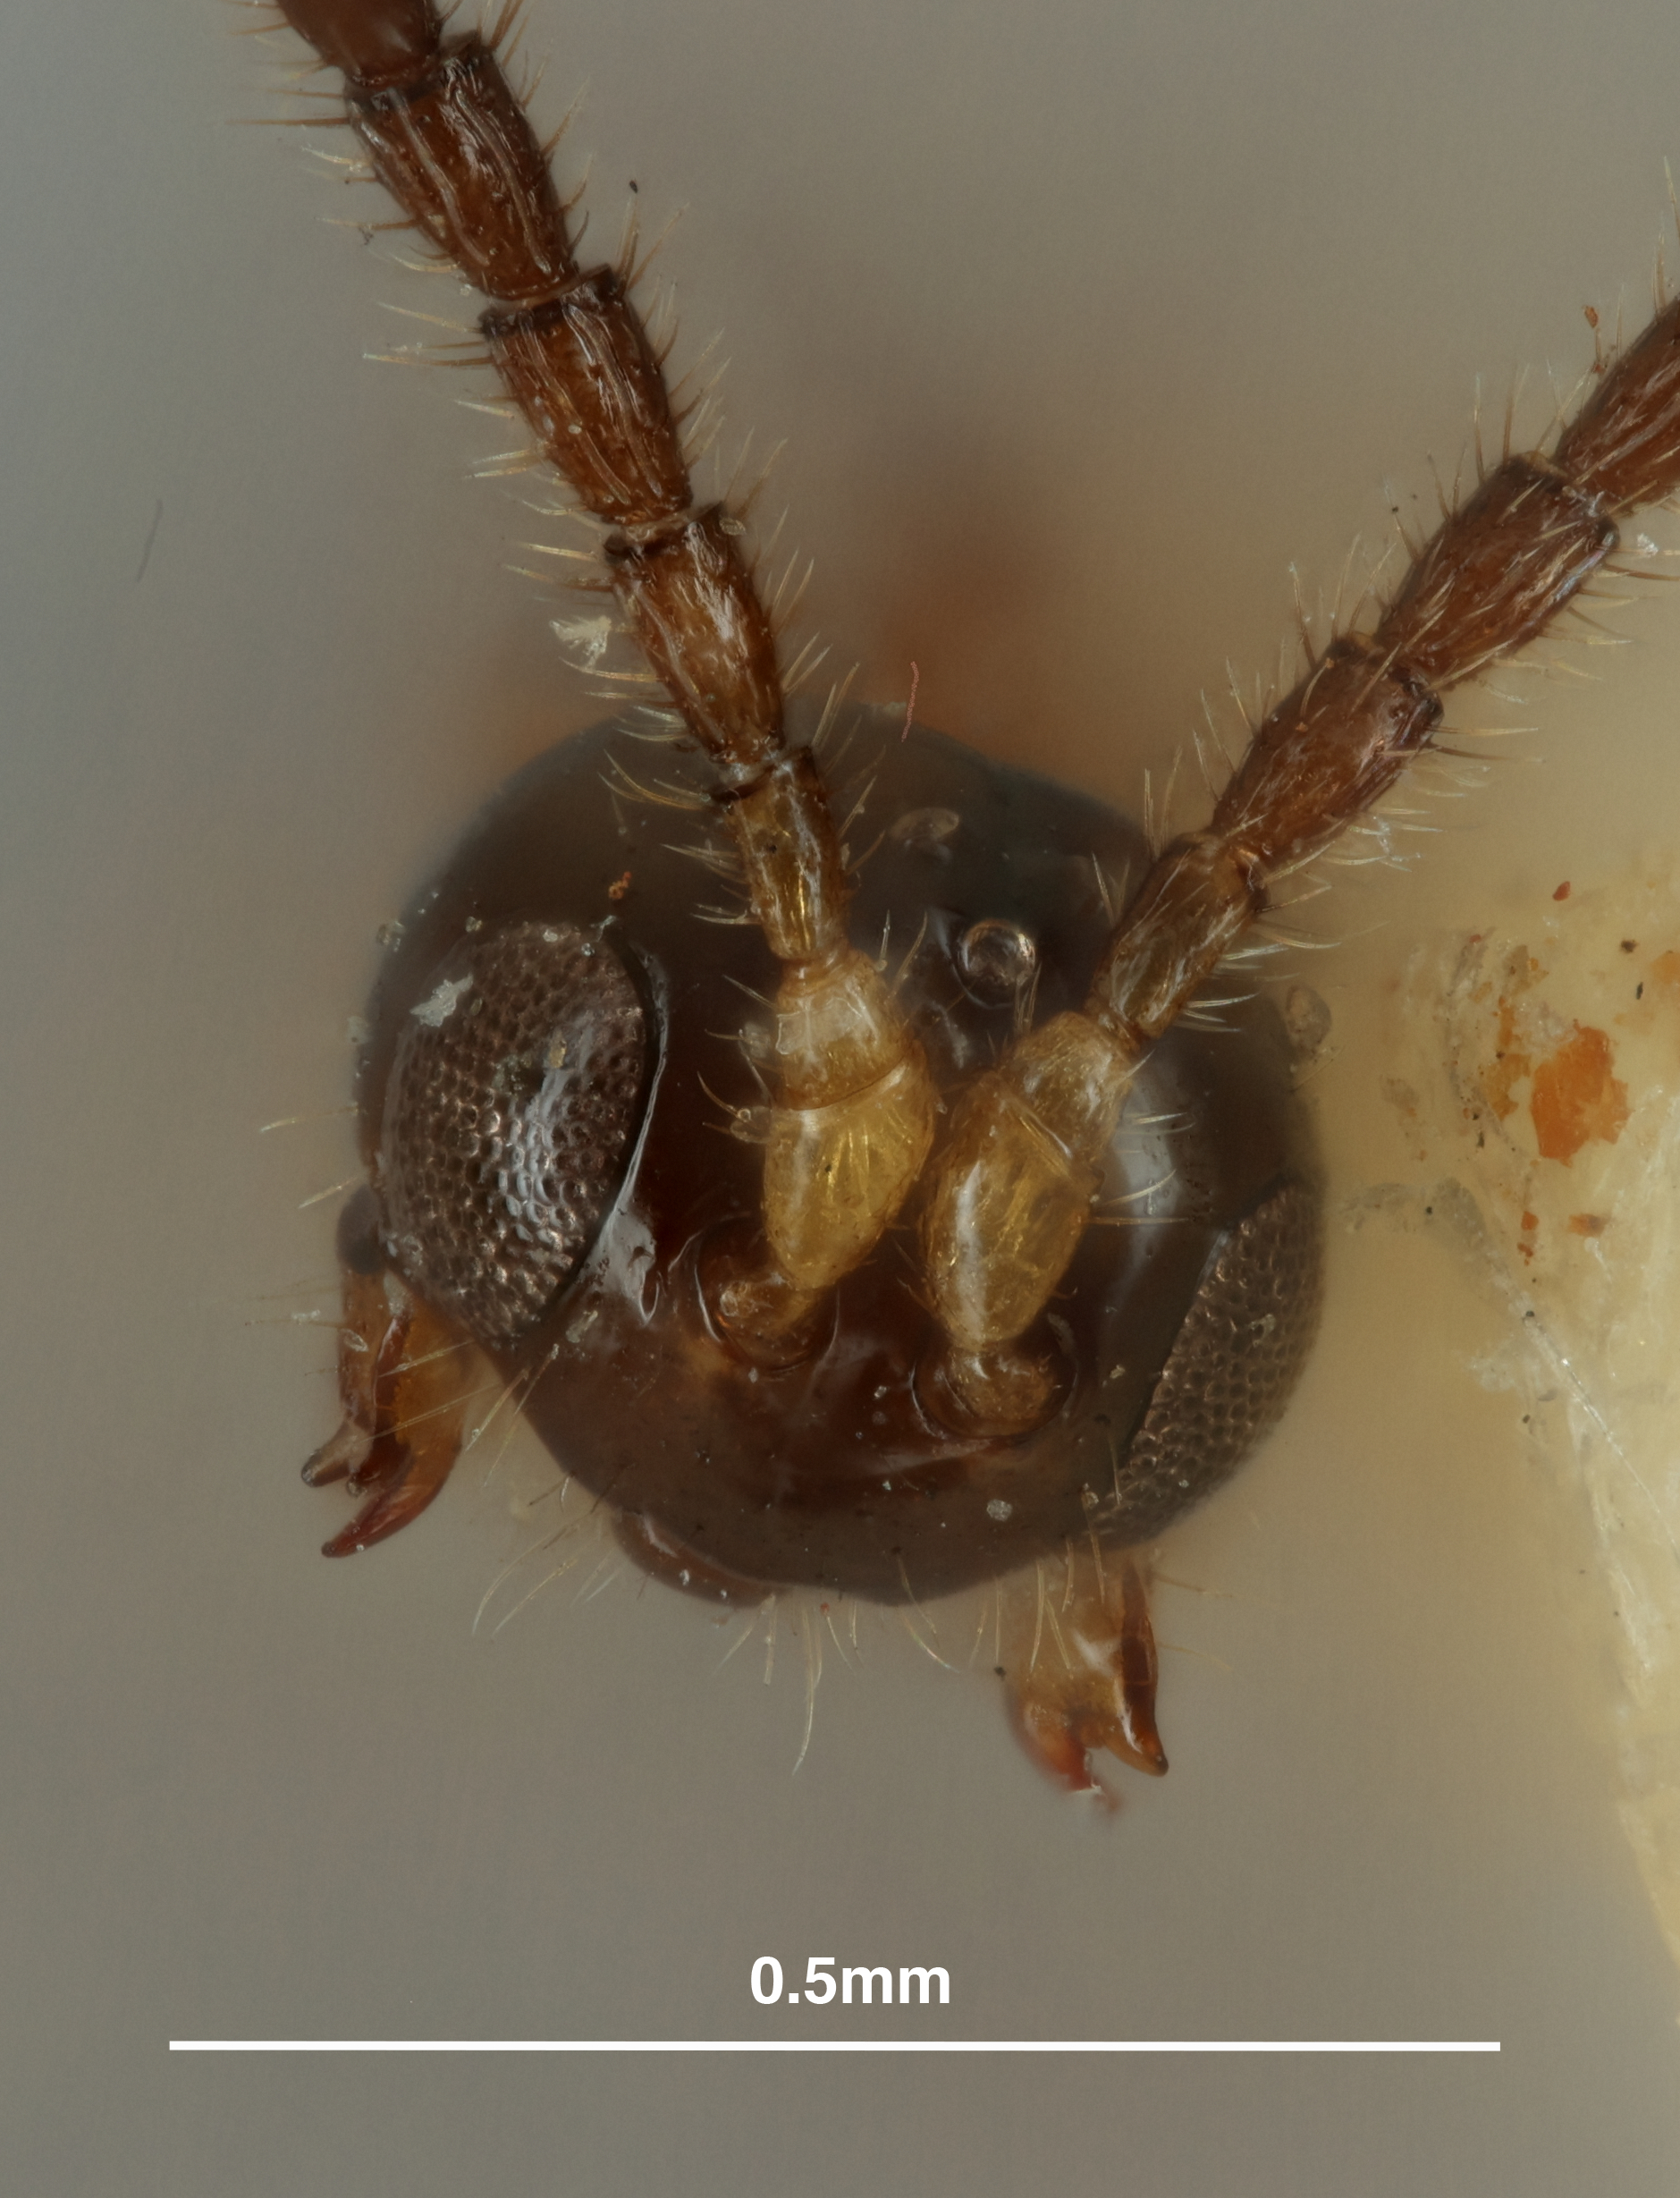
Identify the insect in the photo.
Aspilota cubiceps
